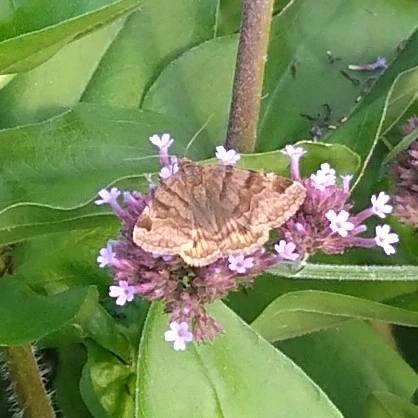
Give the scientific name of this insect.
Euclidia glyphica
